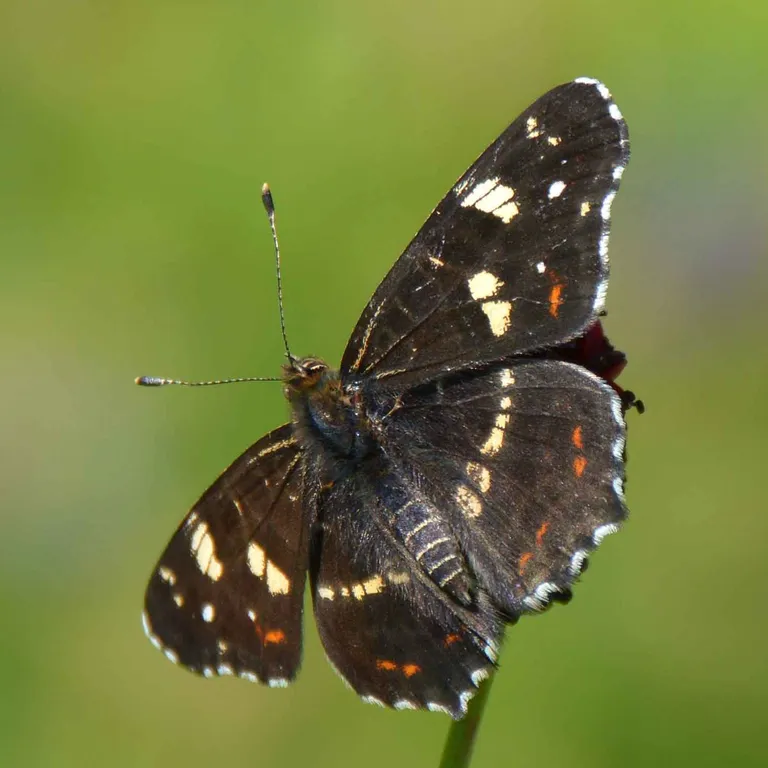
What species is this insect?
Araschnia levana
